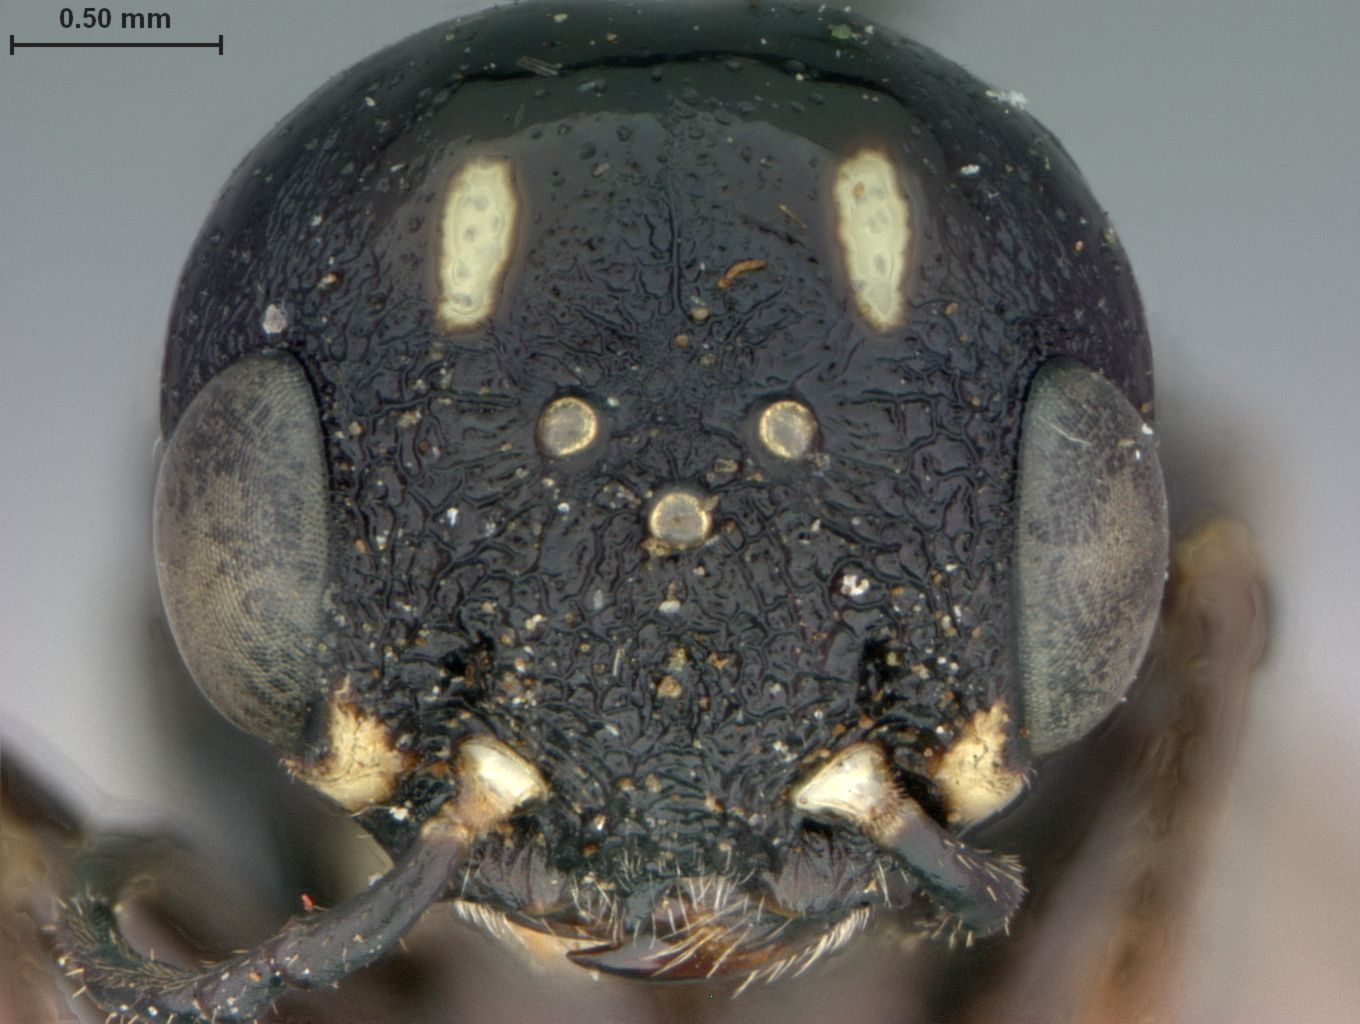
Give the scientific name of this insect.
Xiphydria abdominalis
